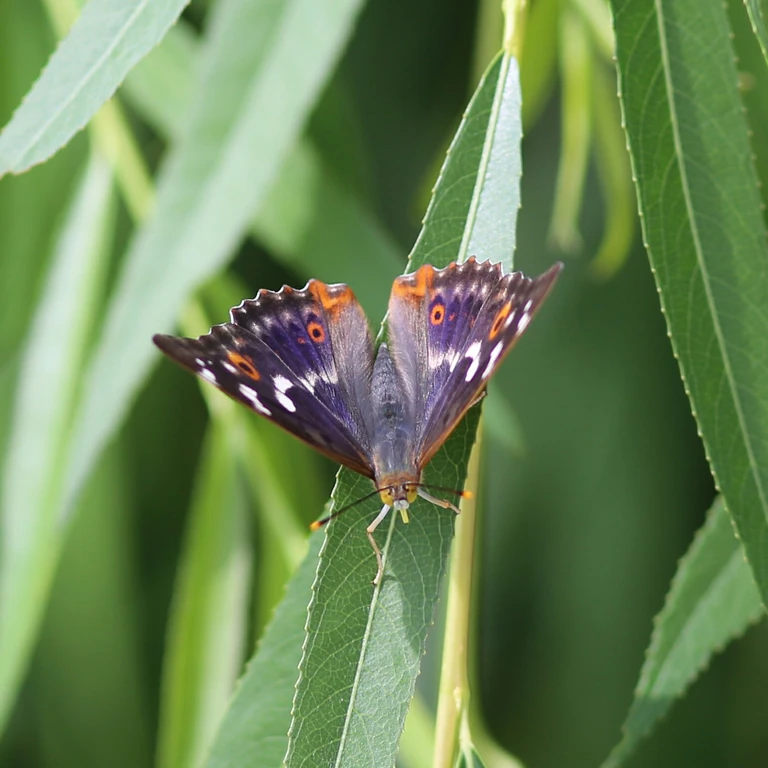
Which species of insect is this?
Apatura ilia
